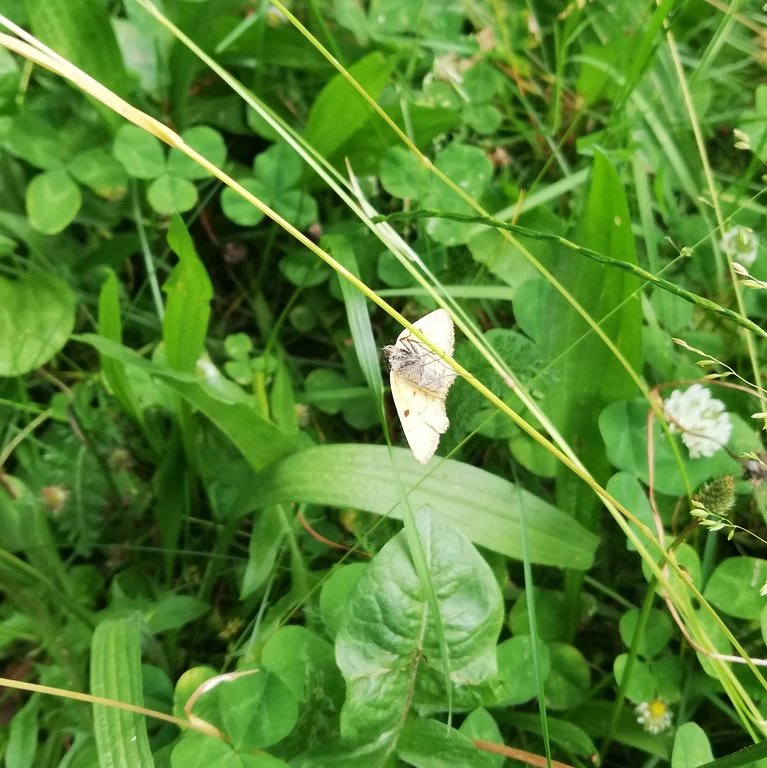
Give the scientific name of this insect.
Euclidia glyphica
